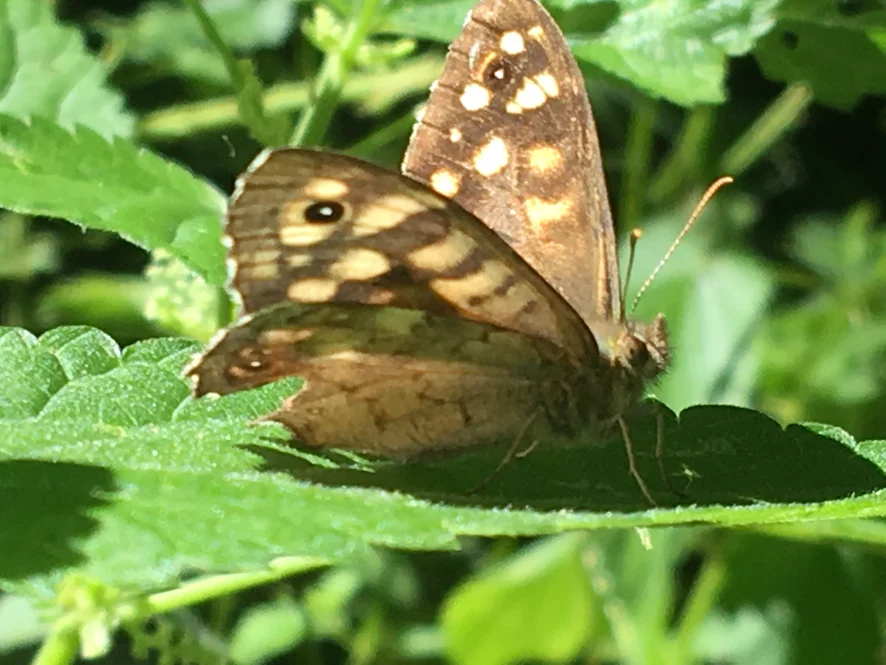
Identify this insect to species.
Pararge aegeria
